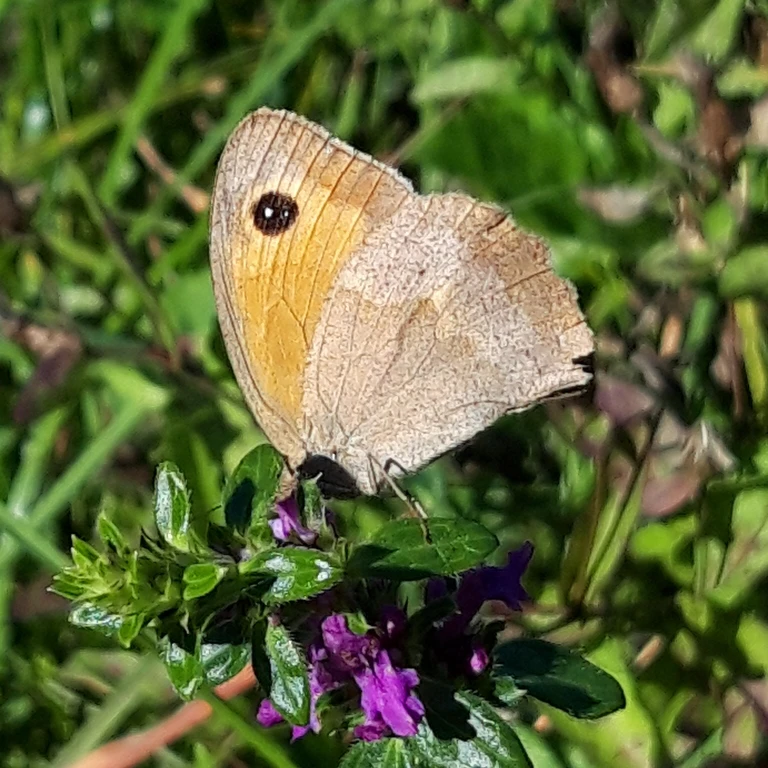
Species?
Maniola jurtina
